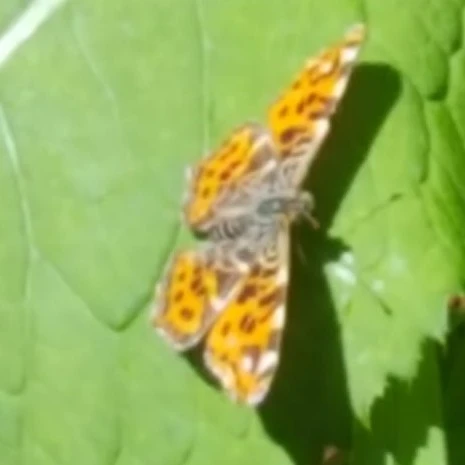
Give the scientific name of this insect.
Araschnia levana
